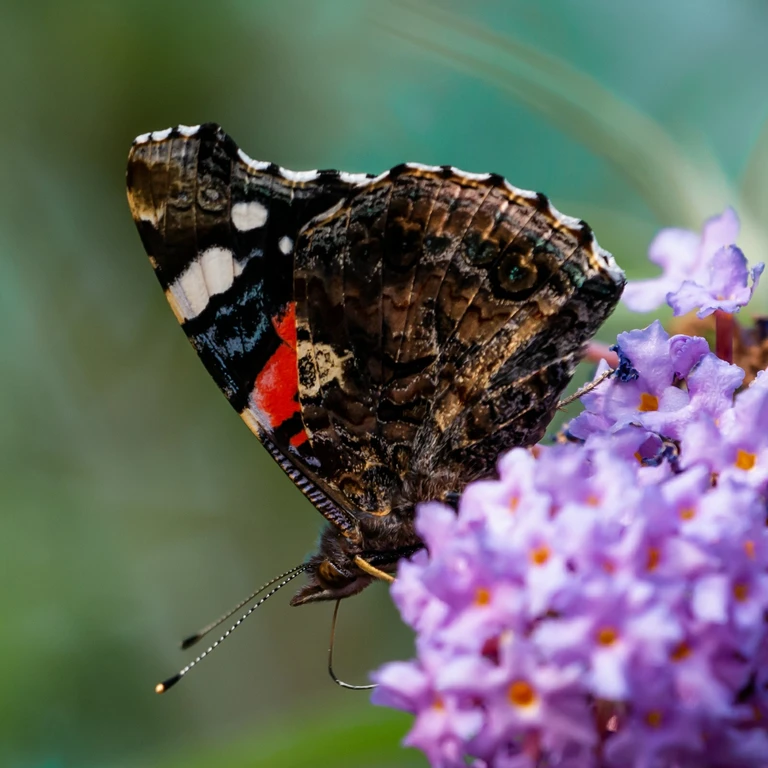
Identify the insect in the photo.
Vanessa atalanta
